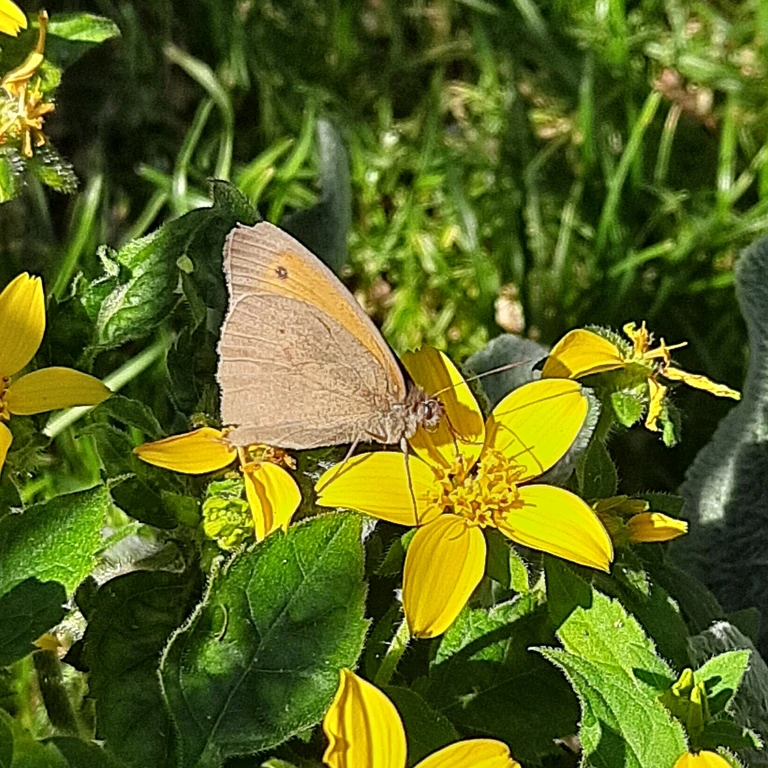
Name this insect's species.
Maniola jurtina
